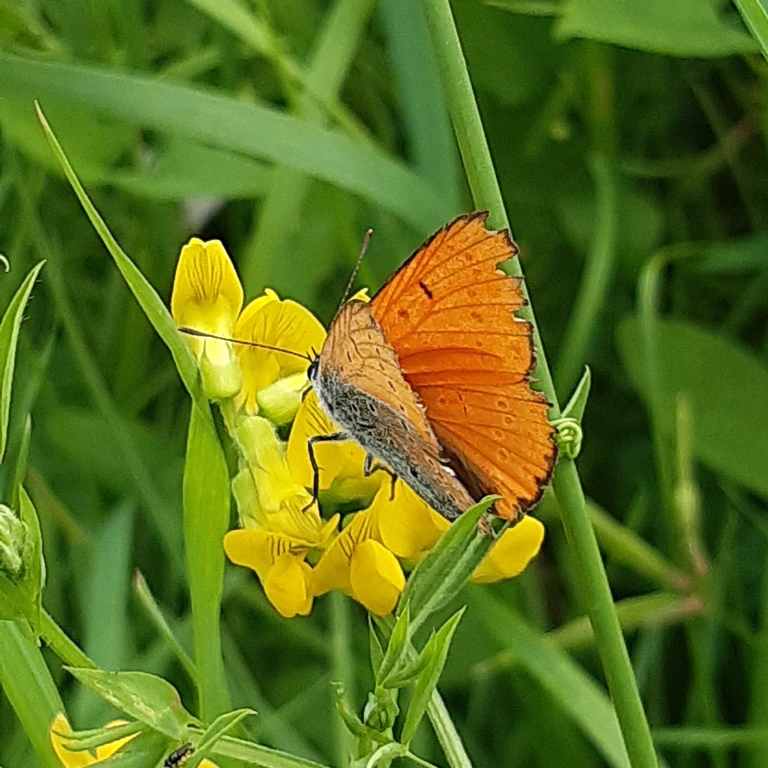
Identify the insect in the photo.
Lycaena dispar
